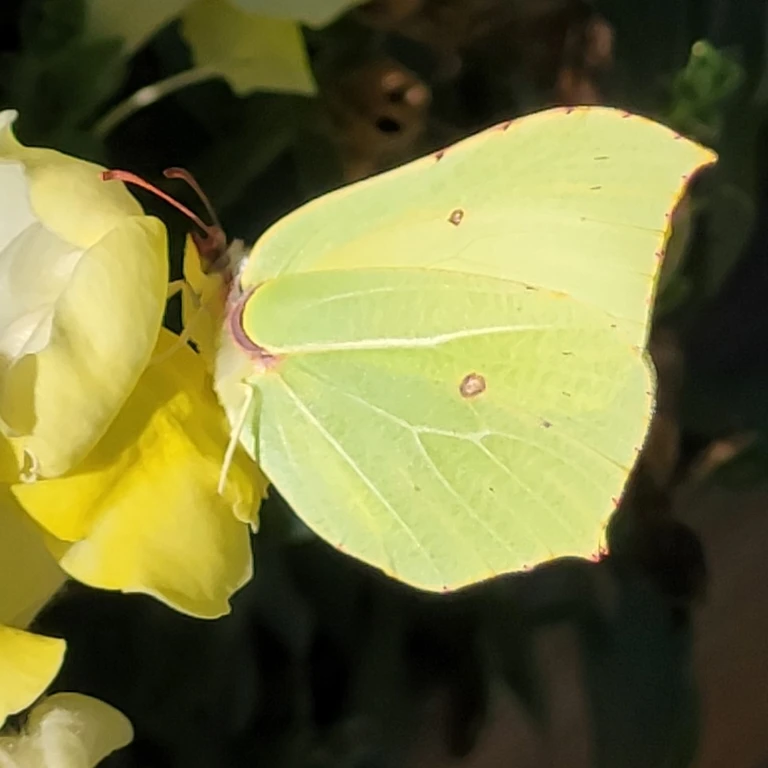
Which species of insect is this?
Gonepteryx rhamni
